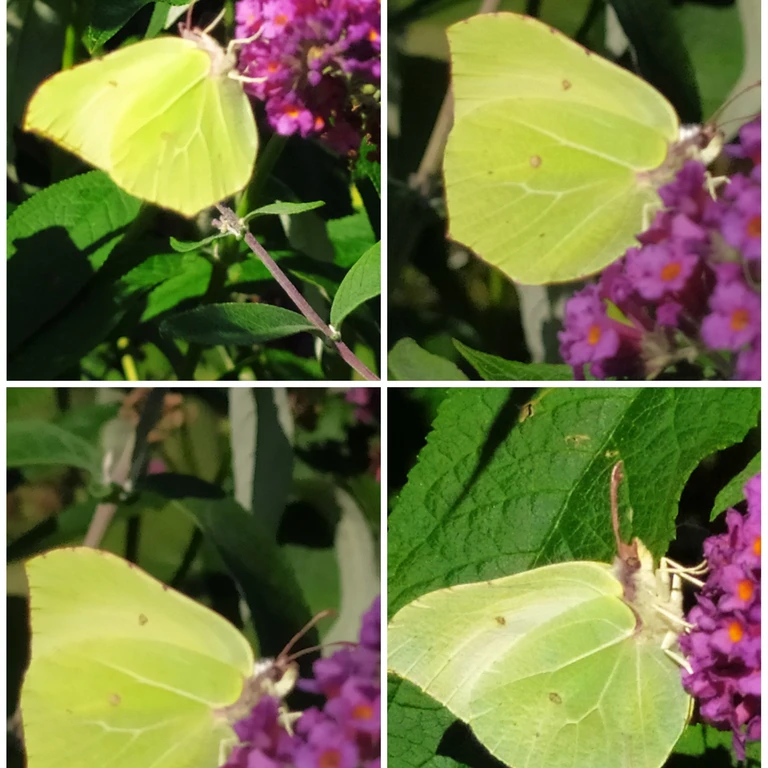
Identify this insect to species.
Gonepteryx rhamni
